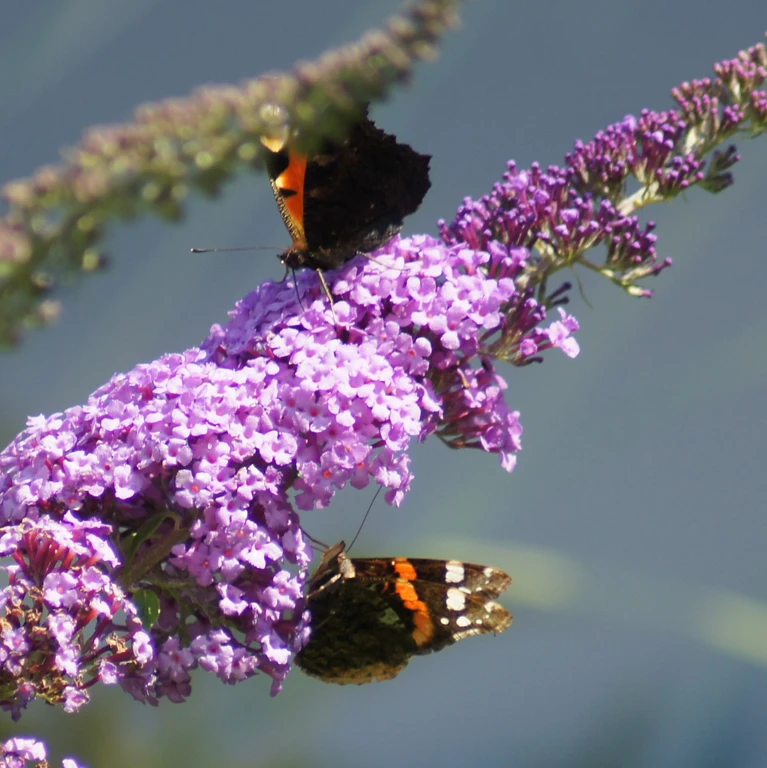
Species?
Vanessa atalanta
